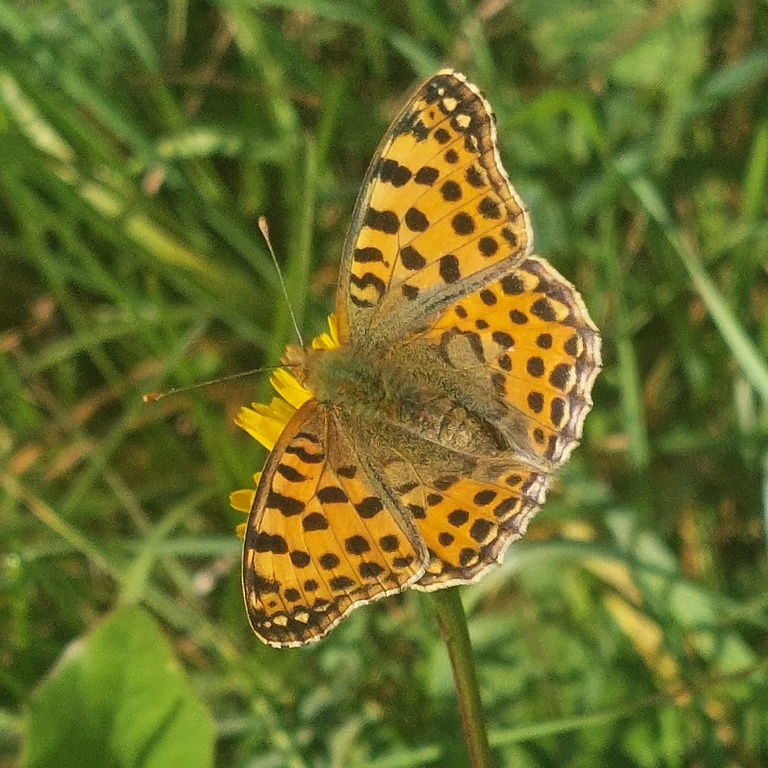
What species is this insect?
Issoria lathonia
